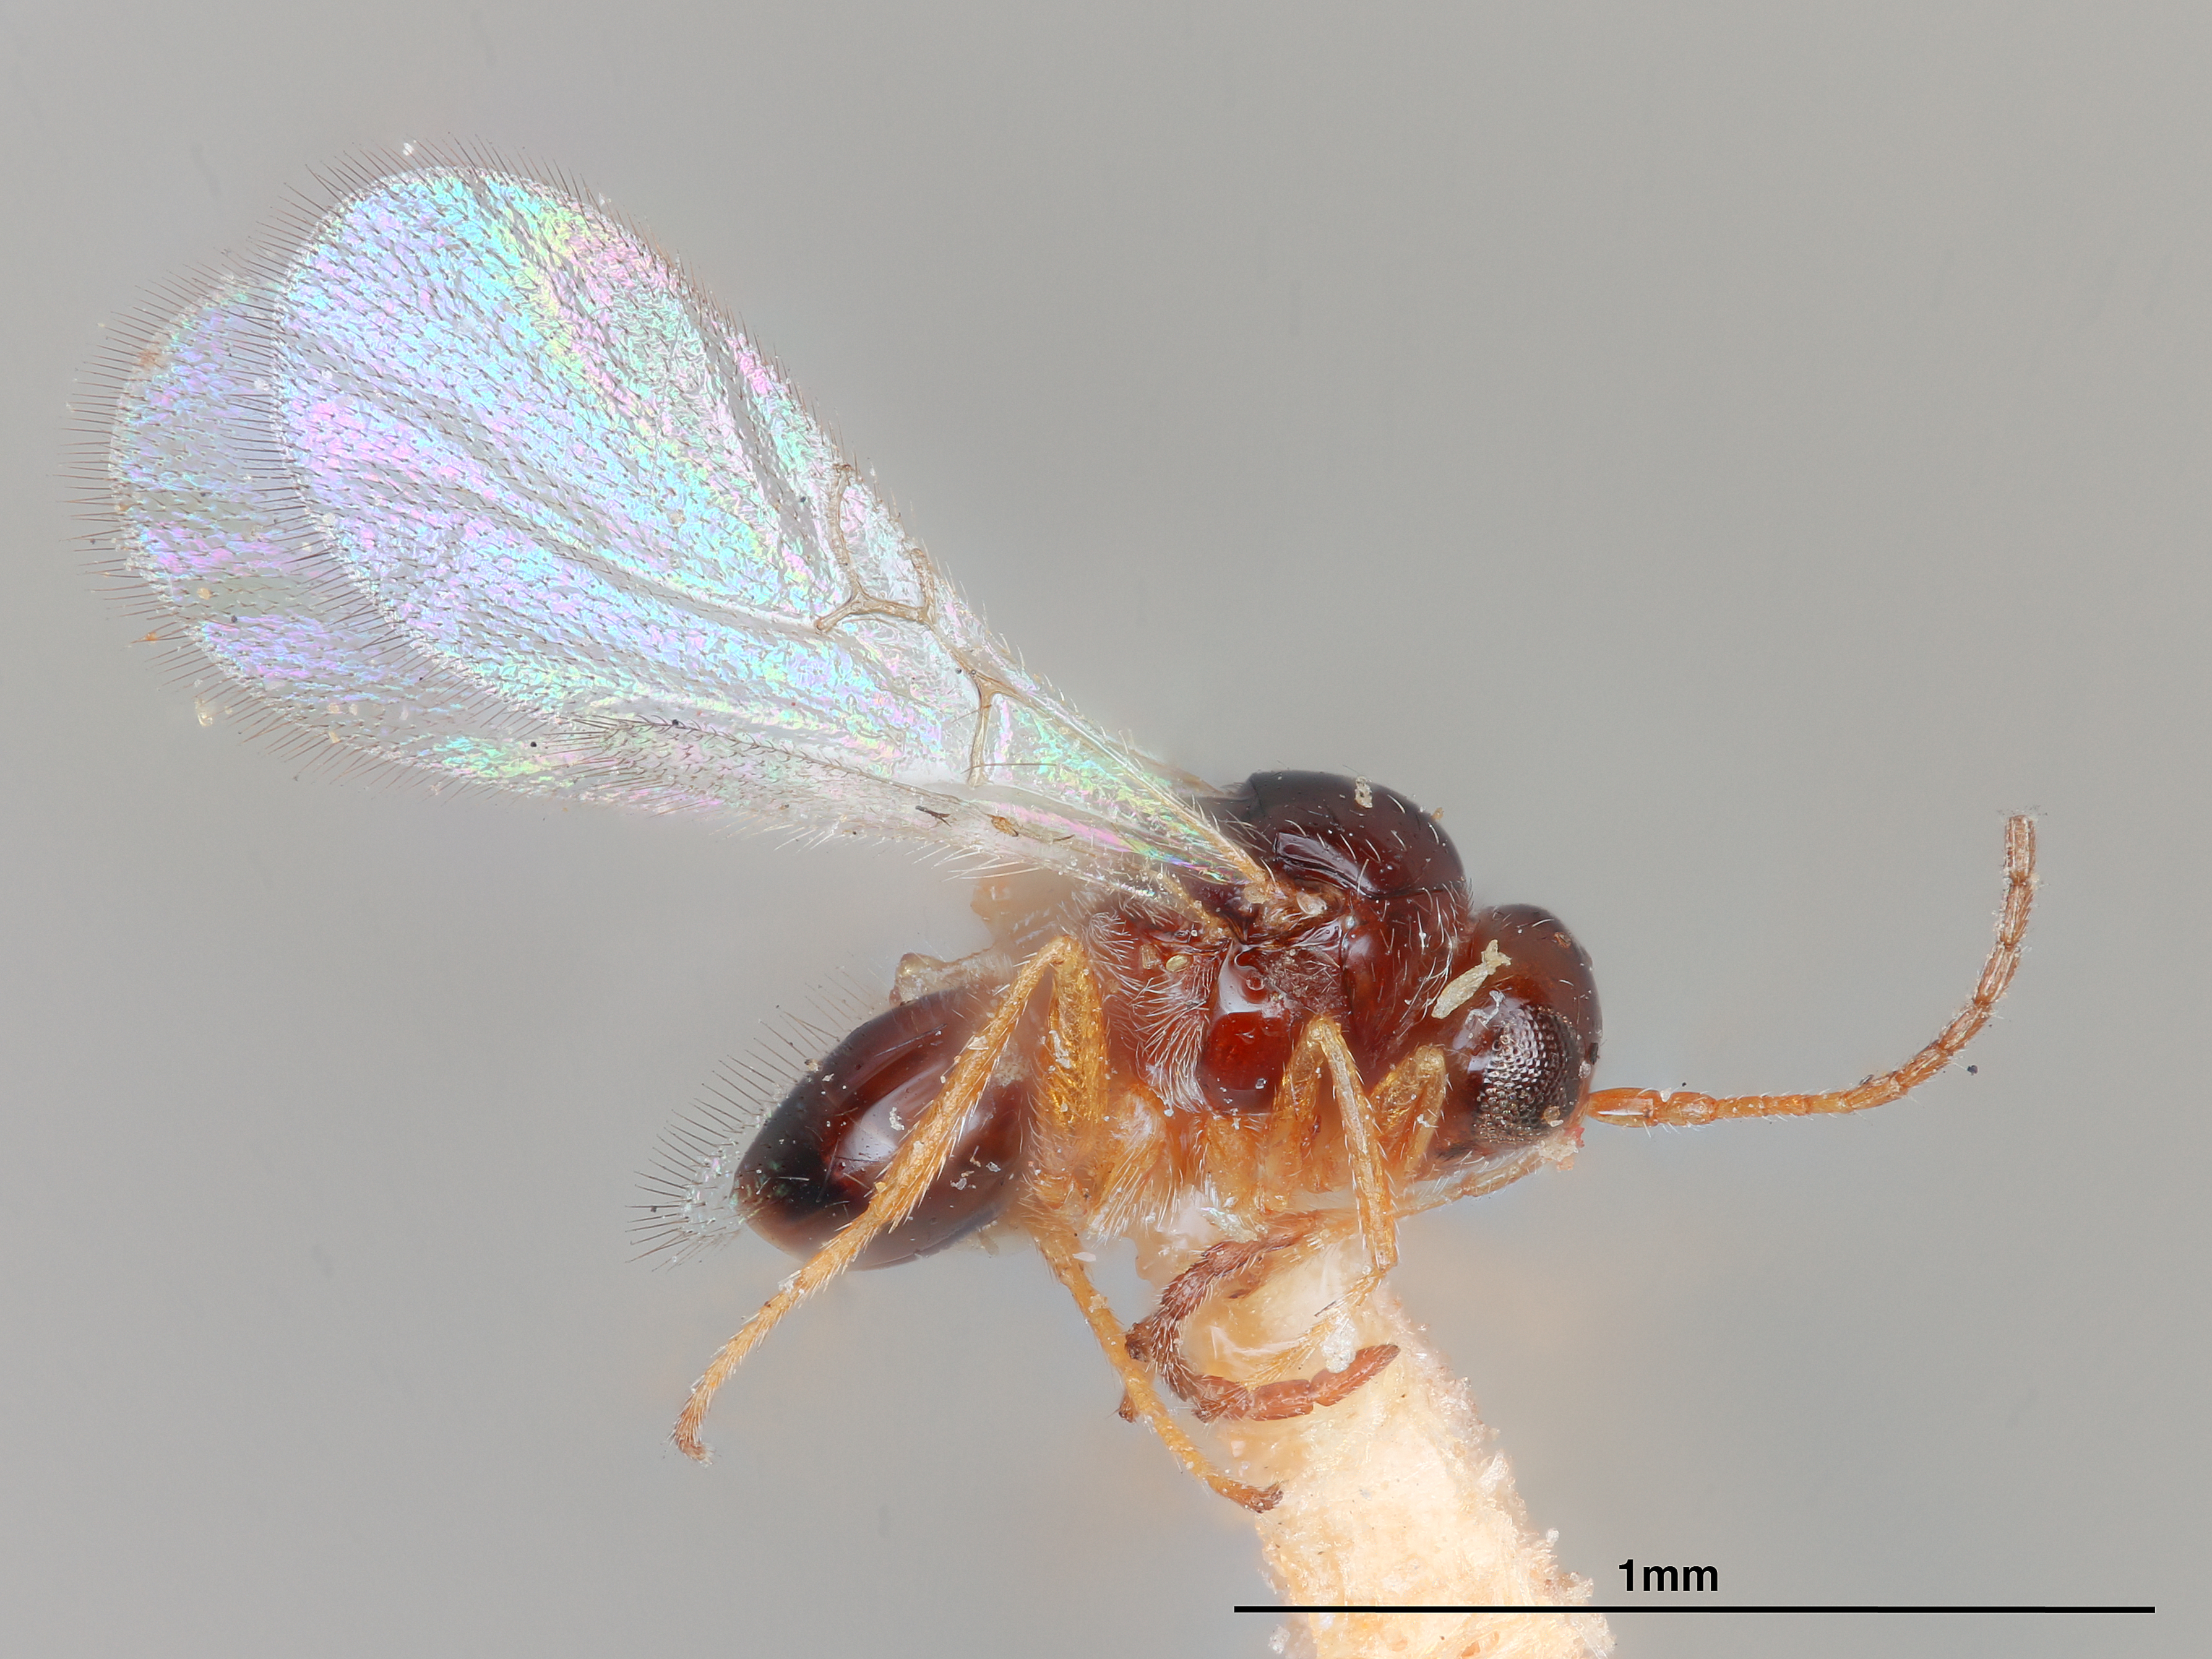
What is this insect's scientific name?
Alloxysta longiventris
